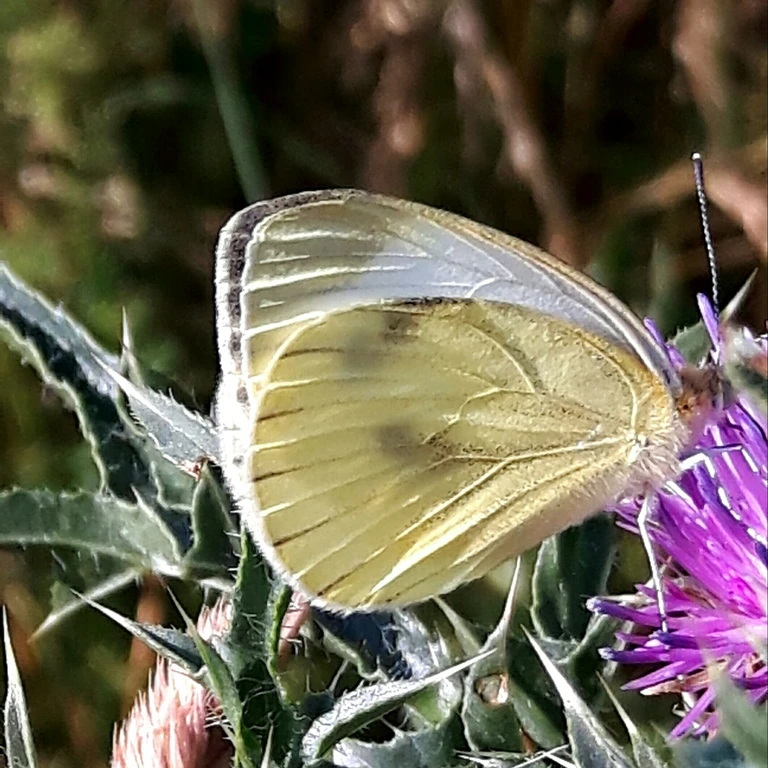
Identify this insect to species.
Pieris napi
